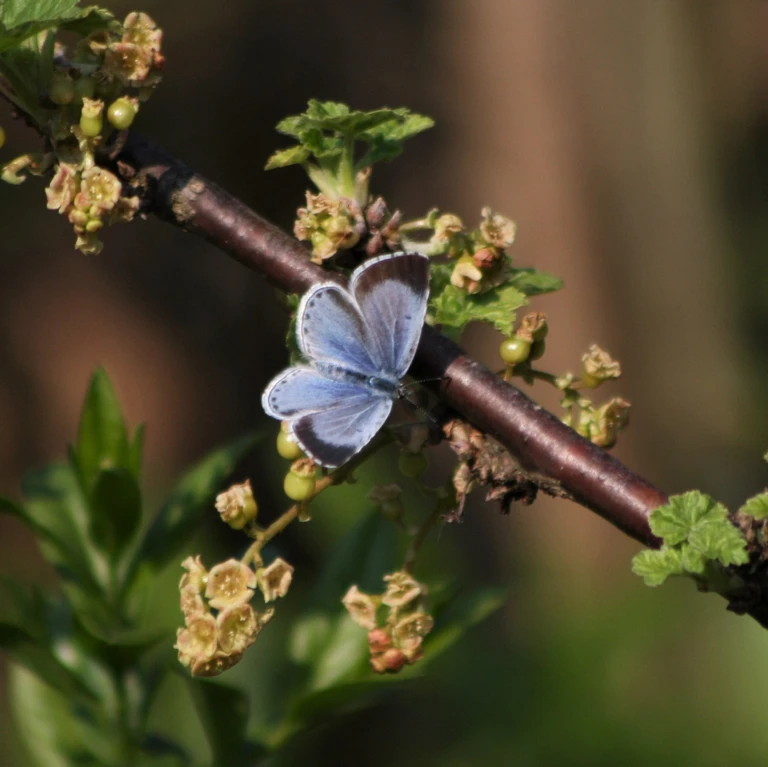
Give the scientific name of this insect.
Celastrina argiolus
